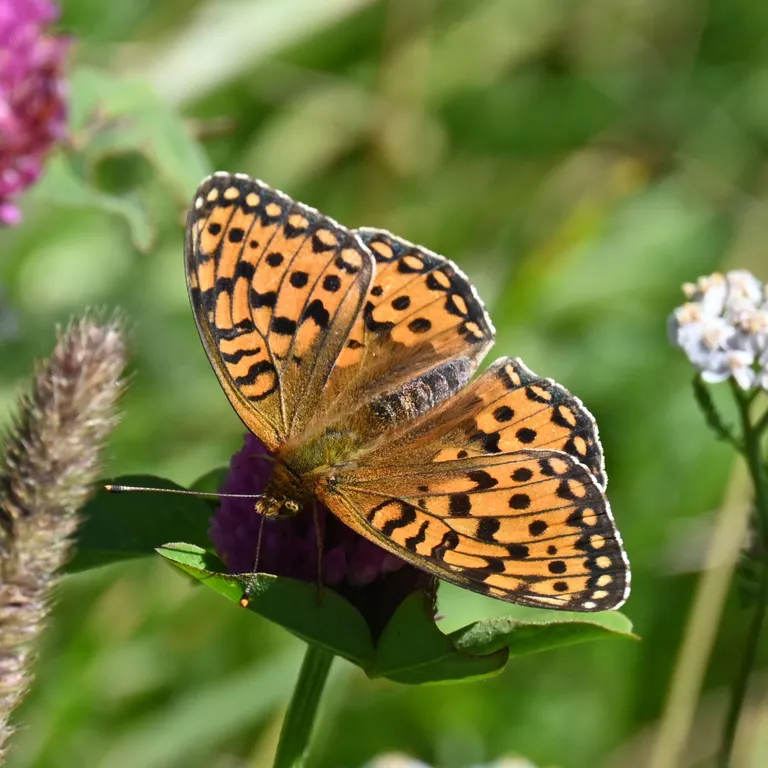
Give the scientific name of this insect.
Speyeria aglaja
